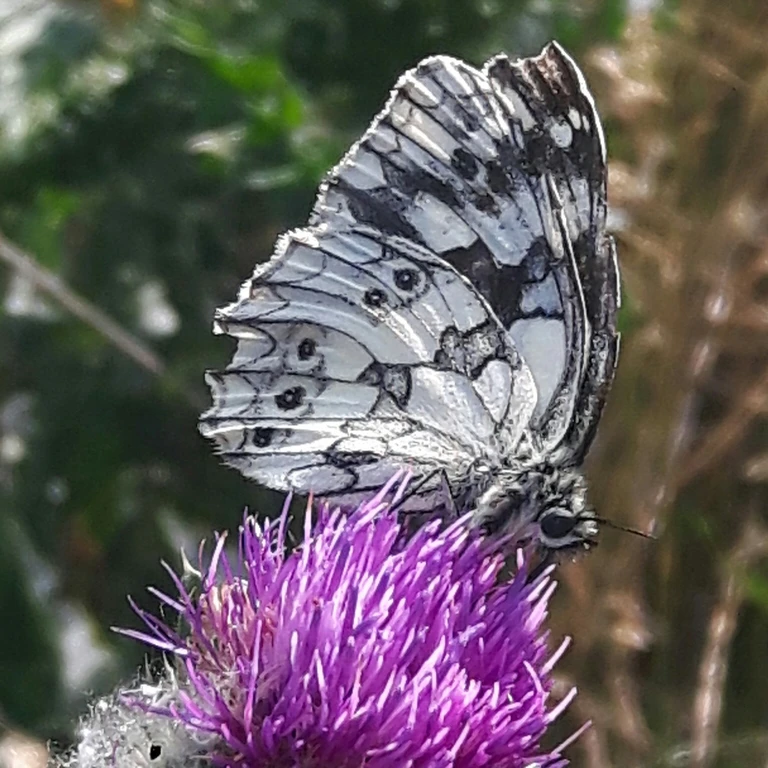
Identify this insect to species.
Melanargia galathea
